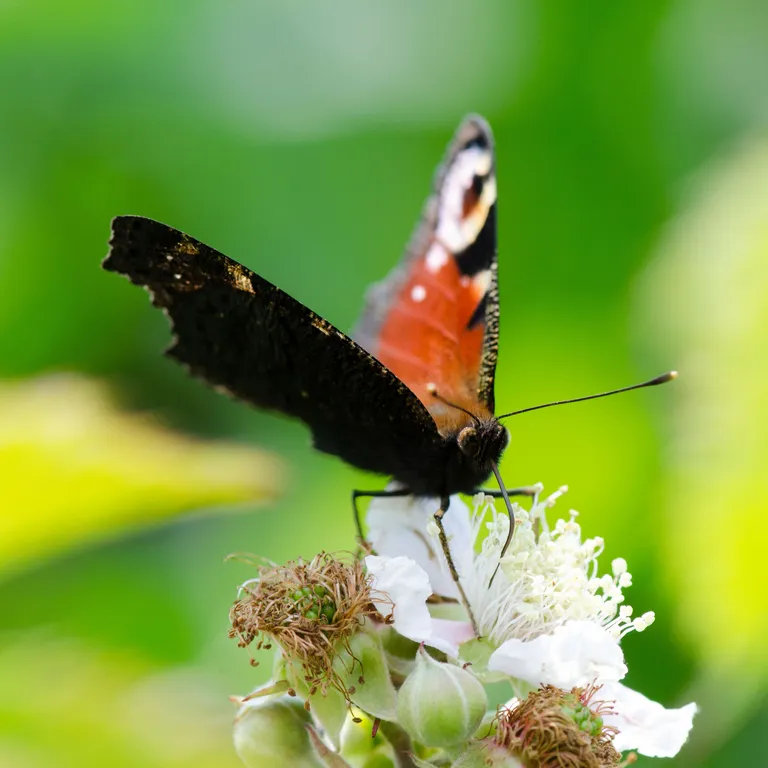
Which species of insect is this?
Aglais io
